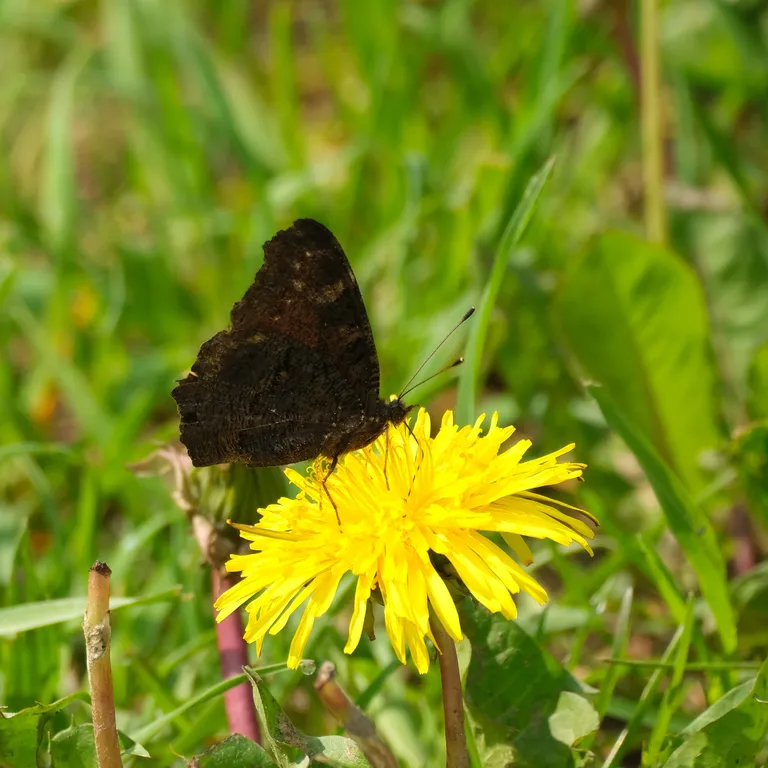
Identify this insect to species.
Aglais io
